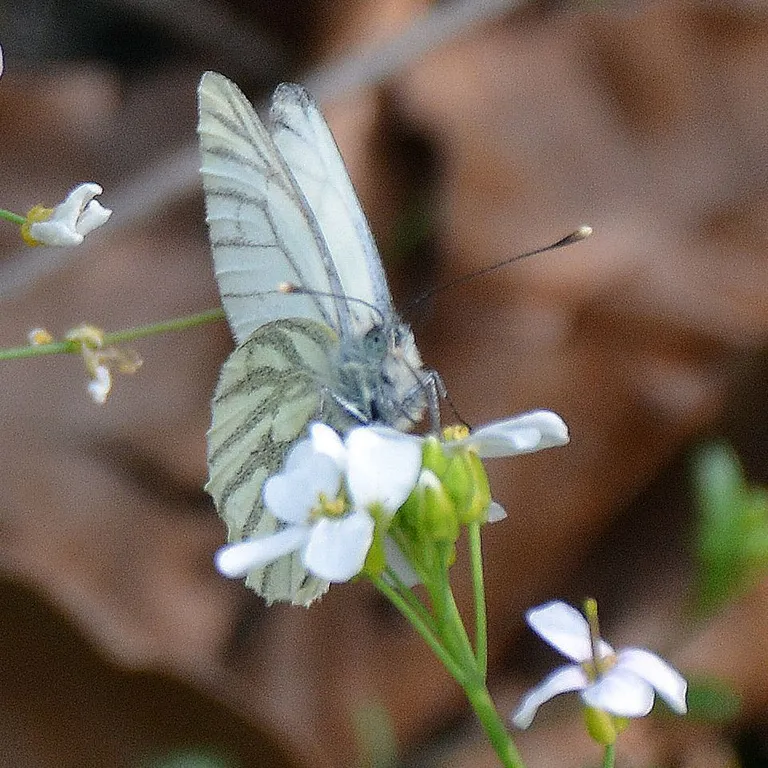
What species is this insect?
Pieris napi
